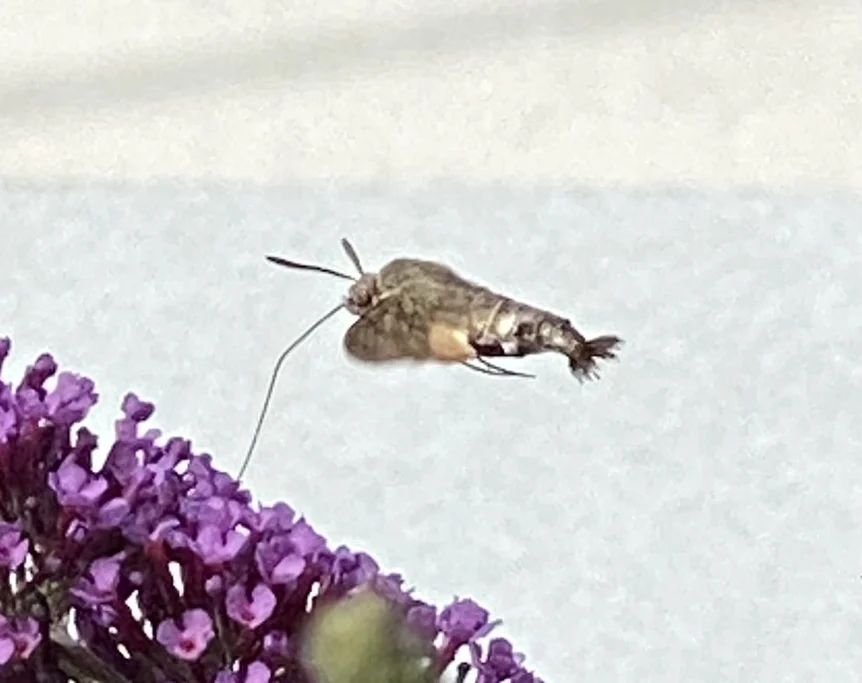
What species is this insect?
Macroglossum stellatarum
